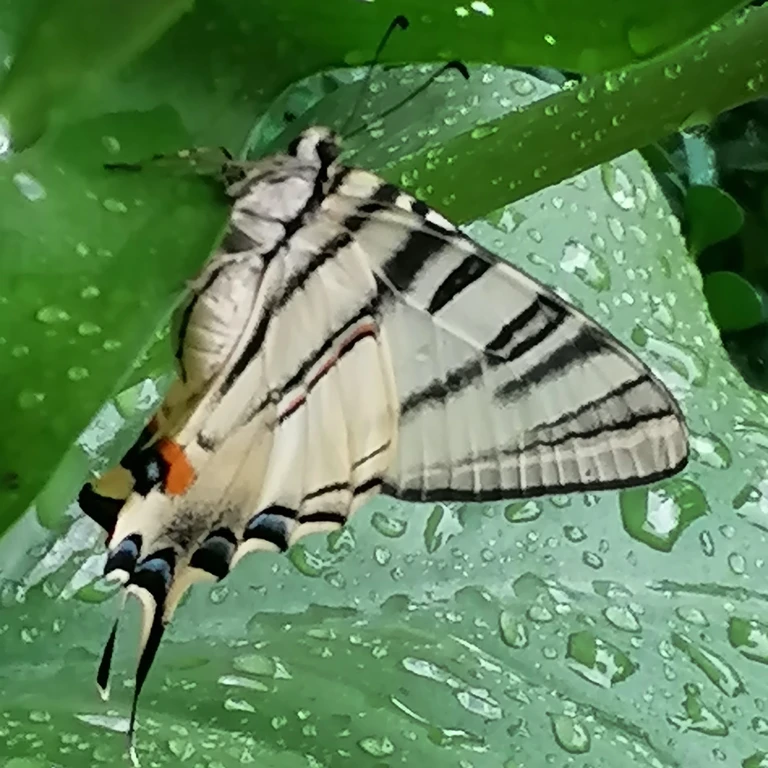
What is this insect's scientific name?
Iphiclides podalirius
